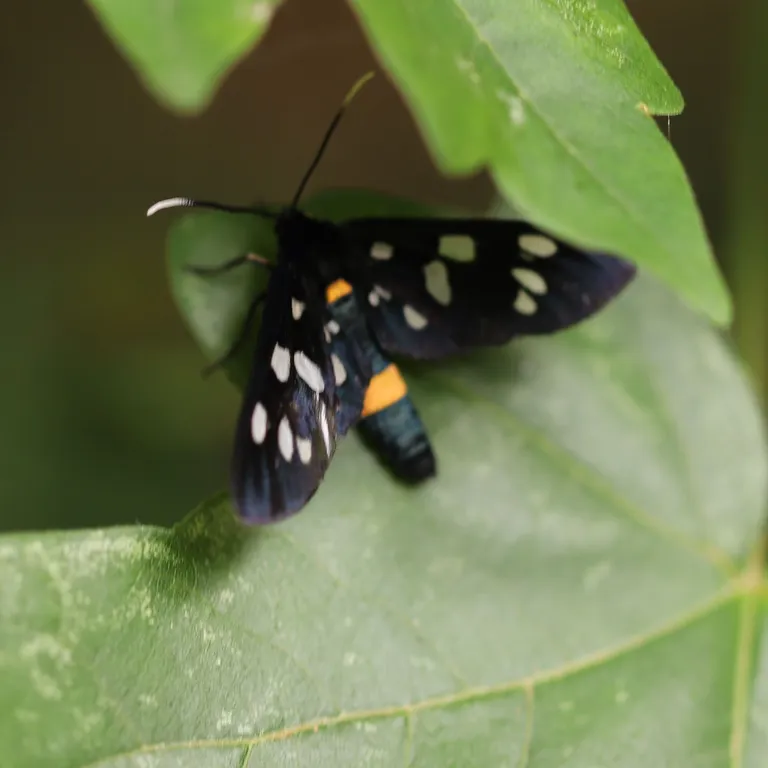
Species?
Amata phegea
